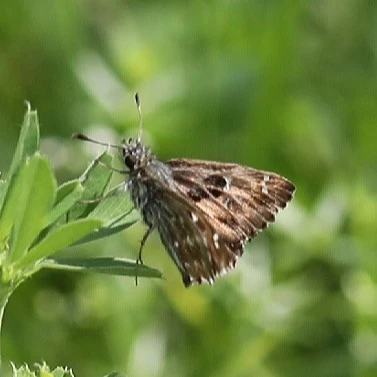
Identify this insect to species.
Carcharodus alceae
